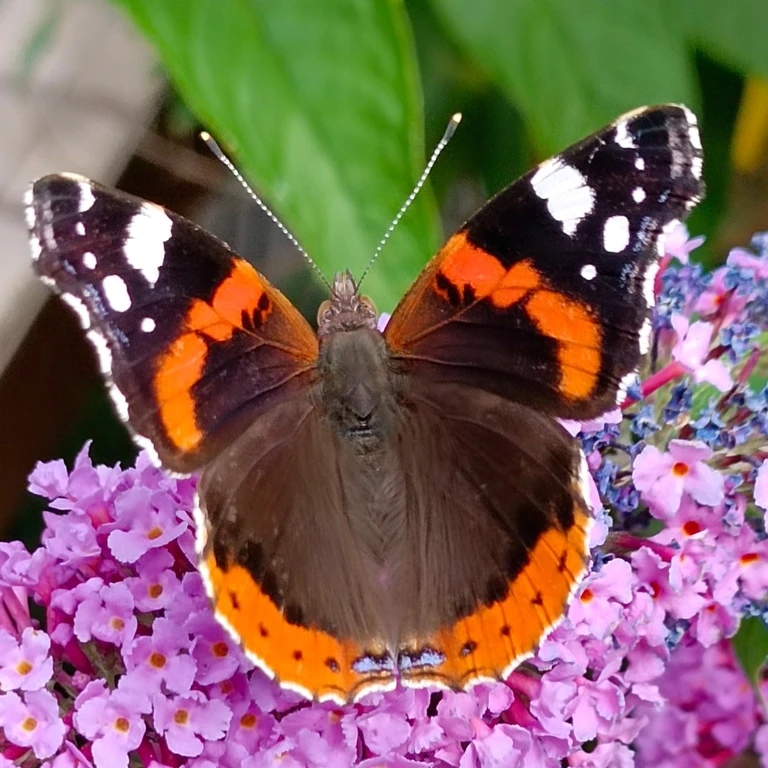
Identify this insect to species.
Vanessa atalanta
